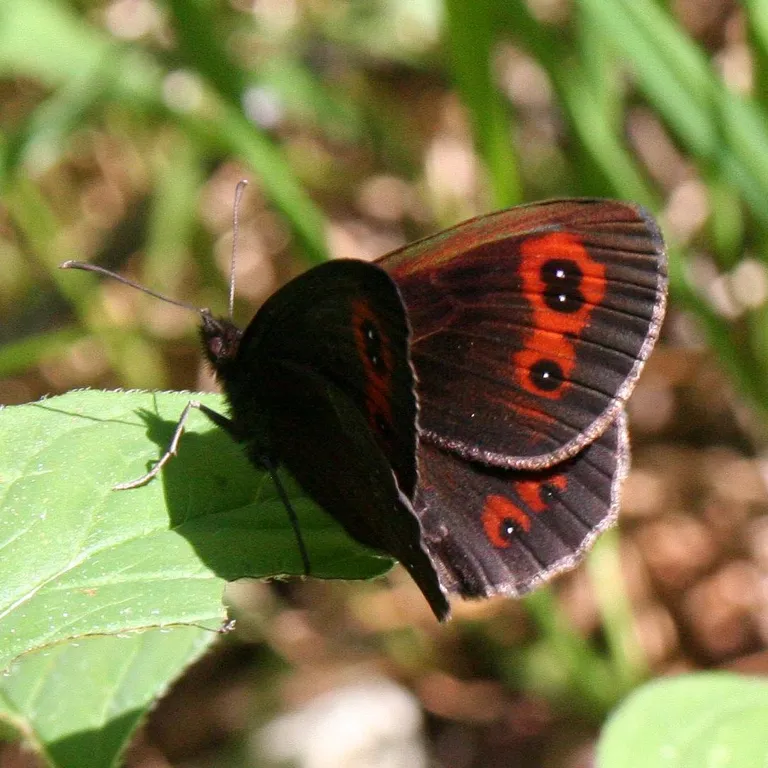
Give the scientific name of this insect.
Erebia aethiops
